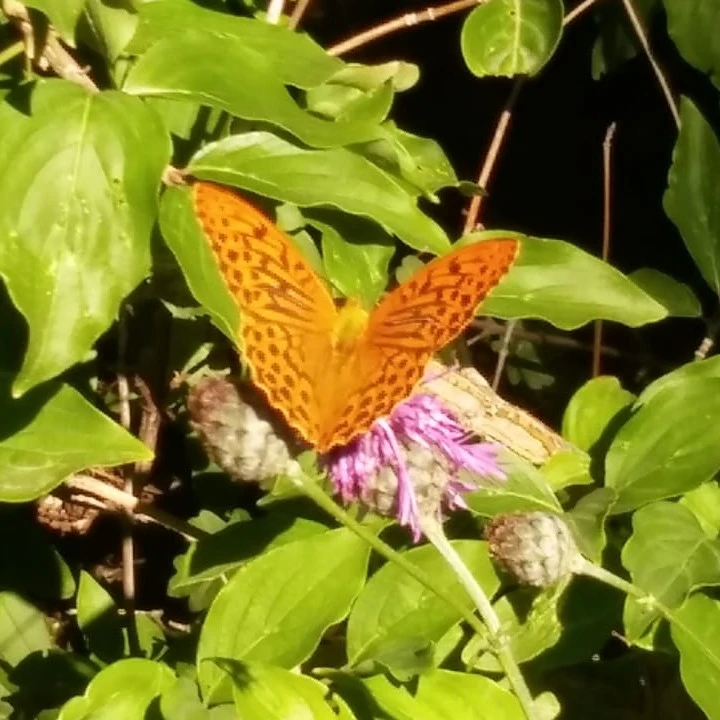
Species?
Argynnis paphia
